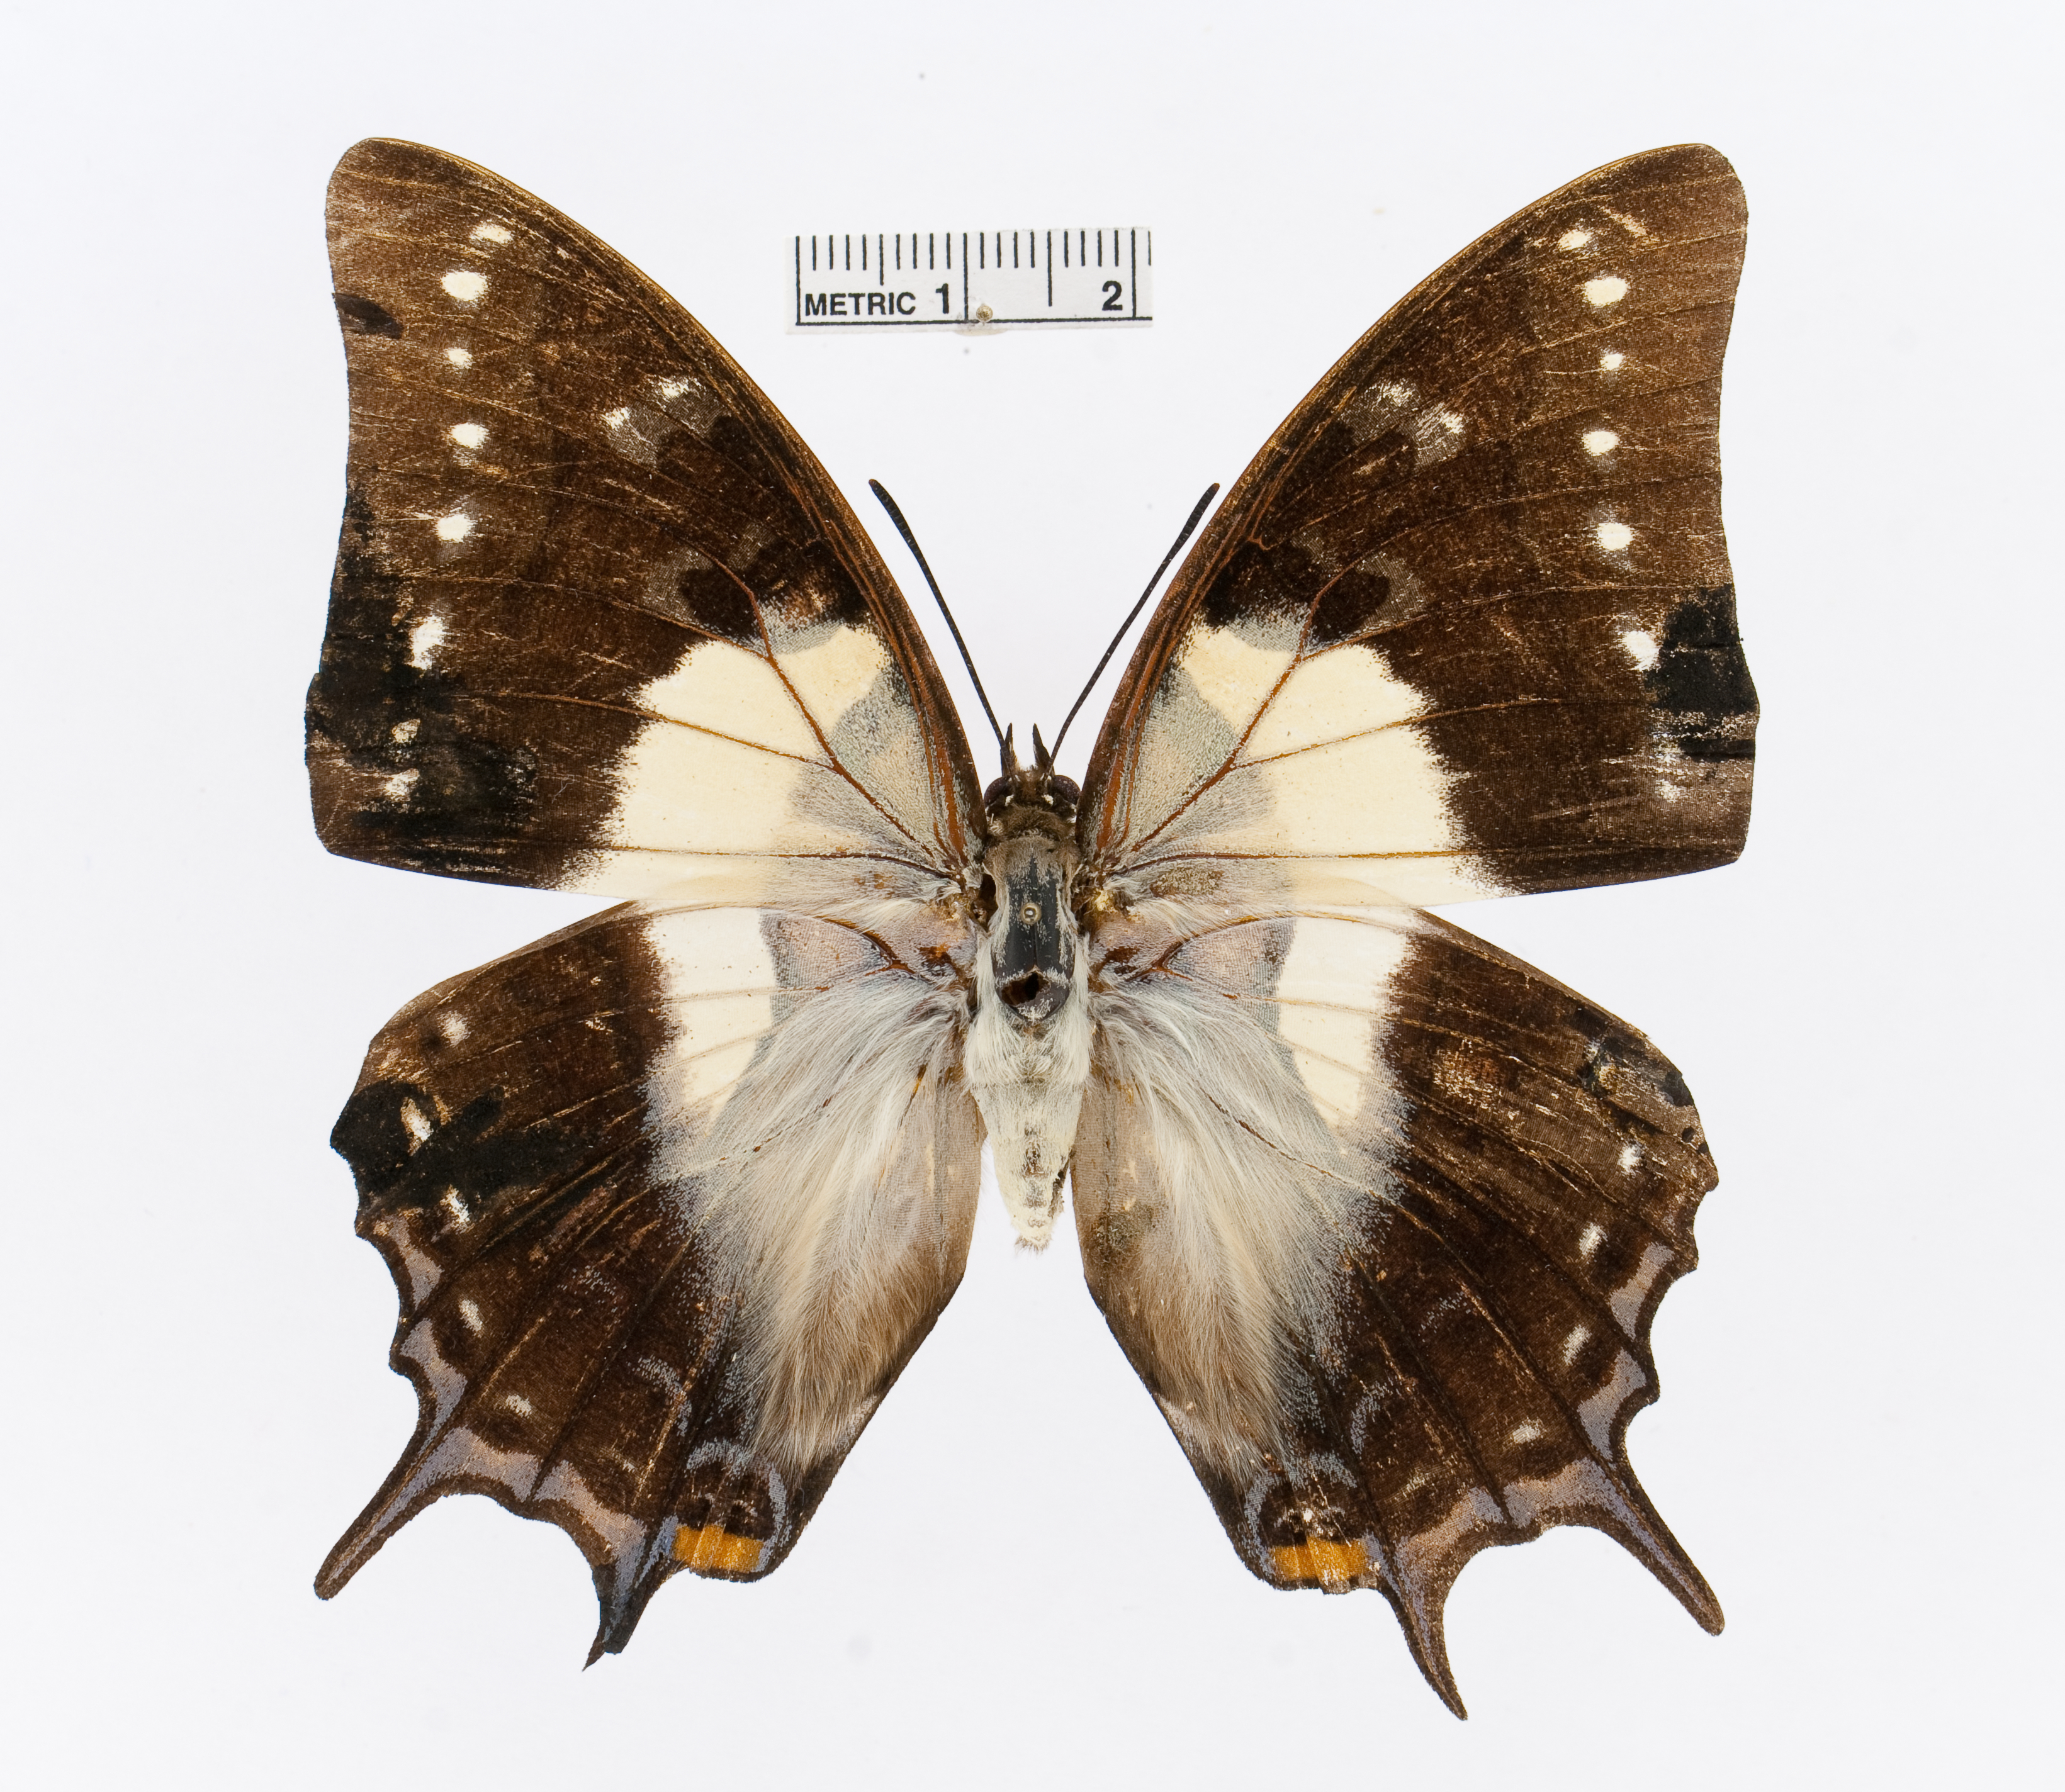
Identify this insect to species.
Polyura pyrrhus
